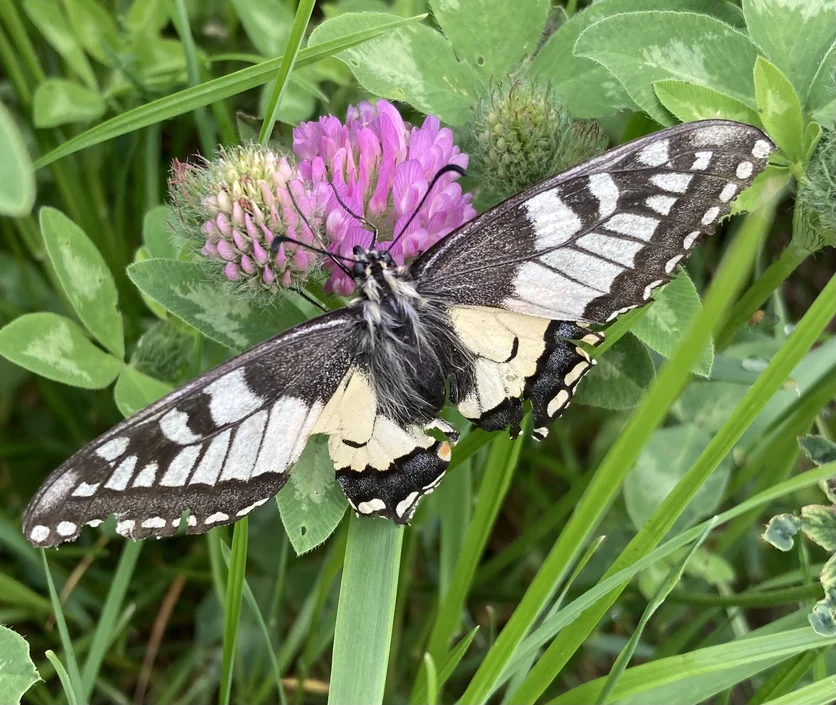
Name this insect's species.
Papilio machaon
